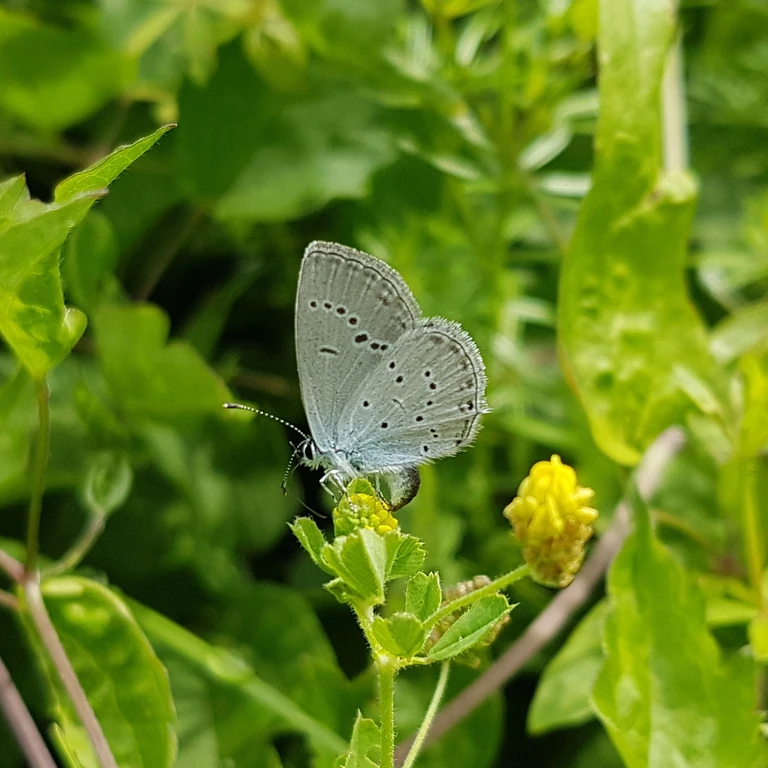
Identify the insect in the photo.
Cupido decolorata (also Elkalyce decolorata)
